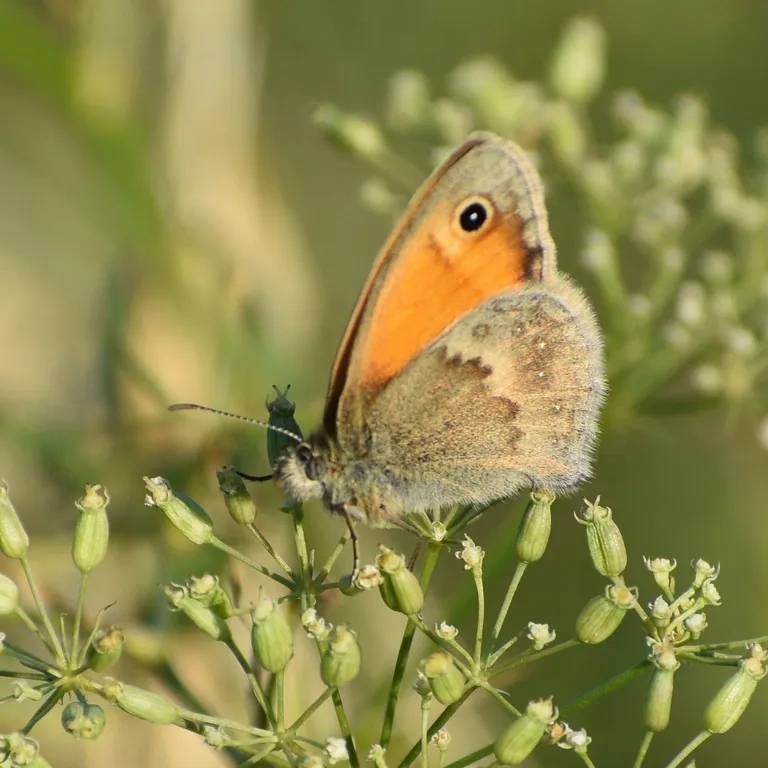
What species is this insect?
Coenonympha pamphilus
